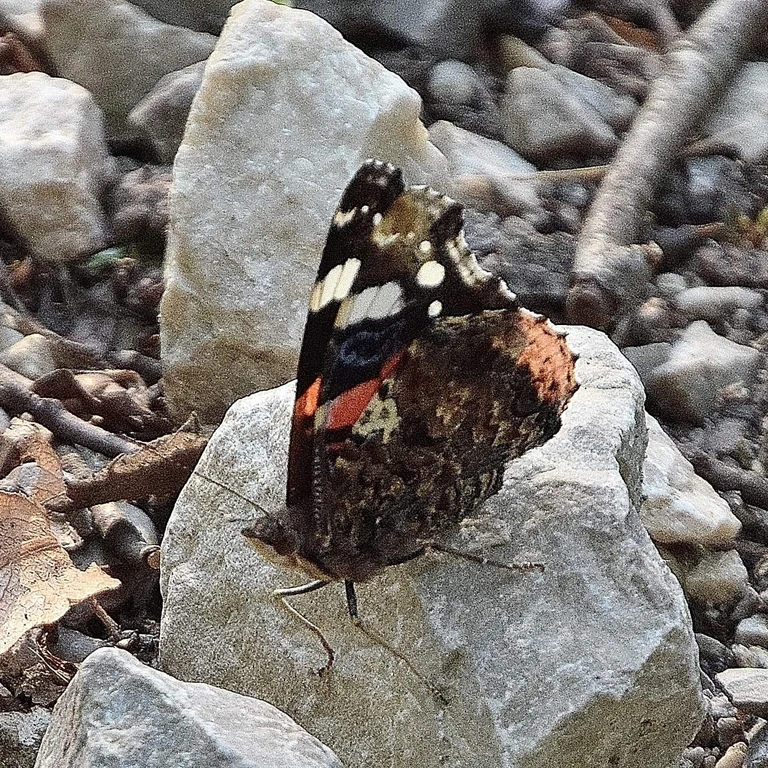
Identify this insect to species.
Vanessa atalanta
